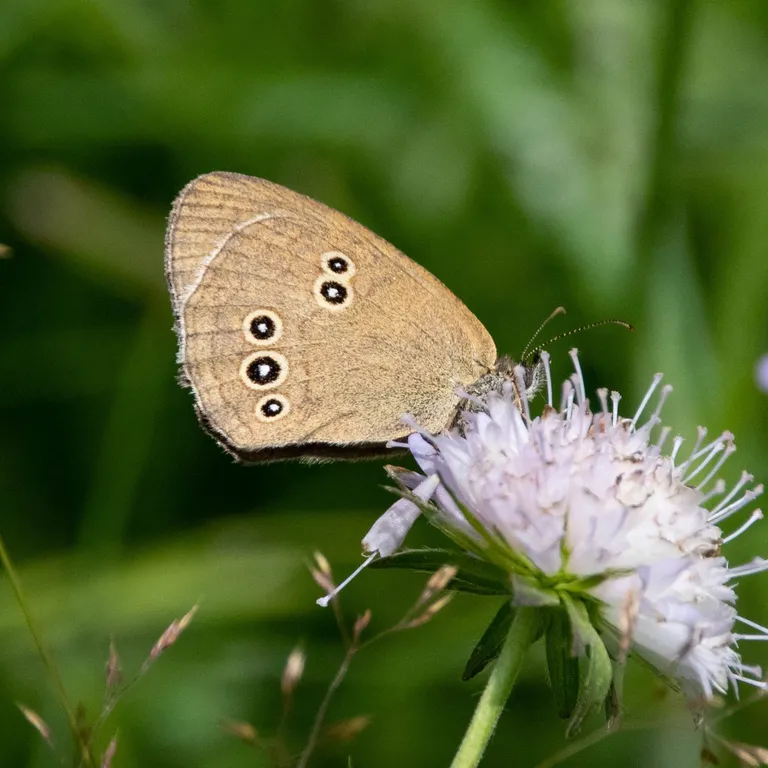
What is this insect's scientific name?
Aphantopus hyperantus
